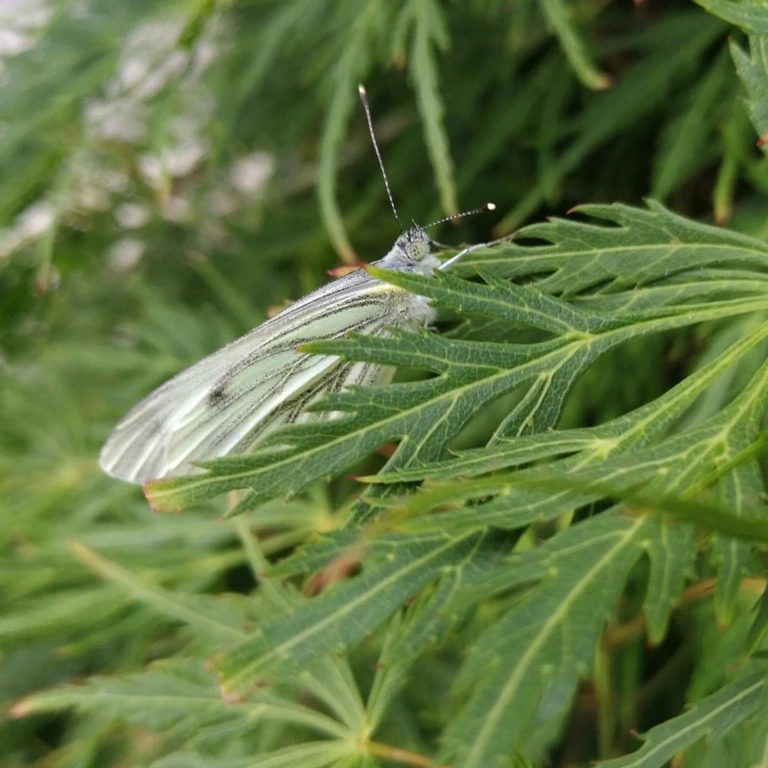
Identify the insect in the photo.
Pieris napi
